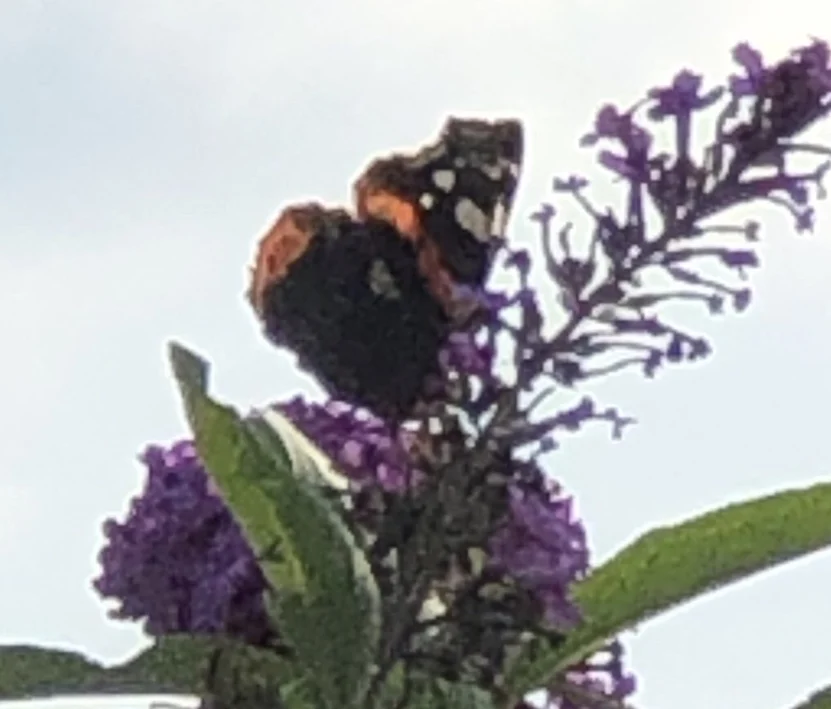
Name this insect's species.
Vanessa atalanta
